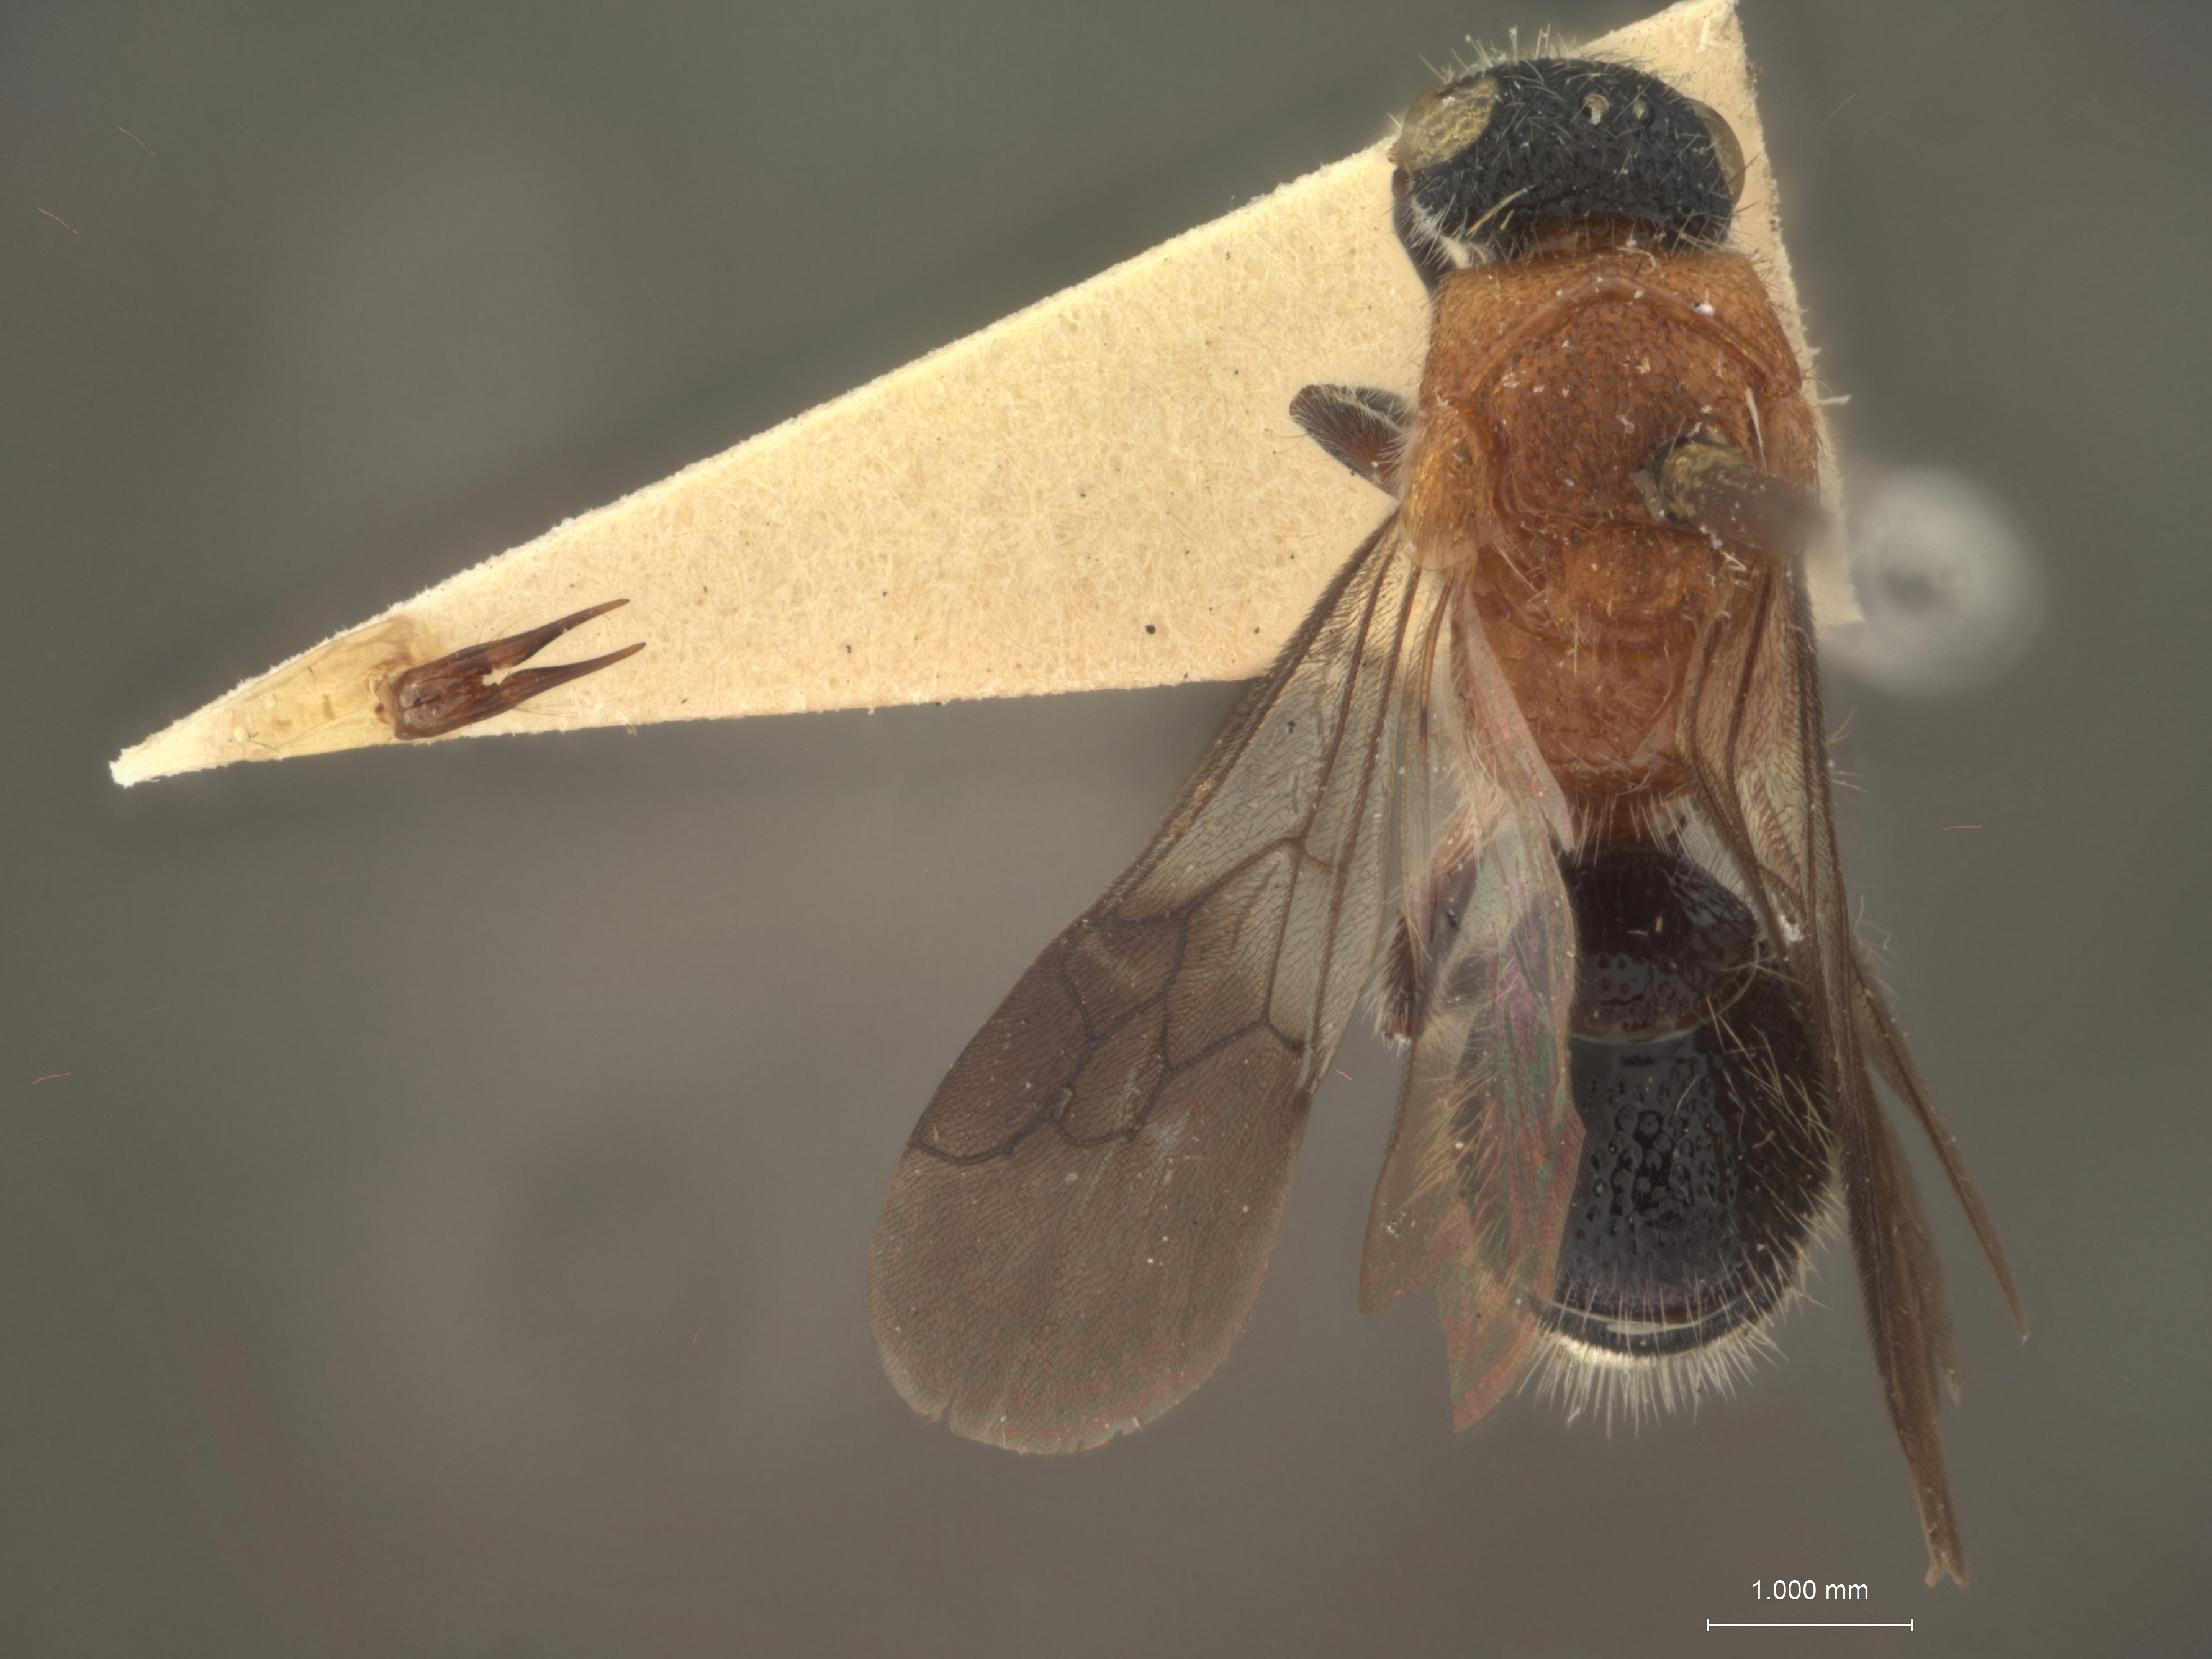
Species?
Odontomutilla andromeda
